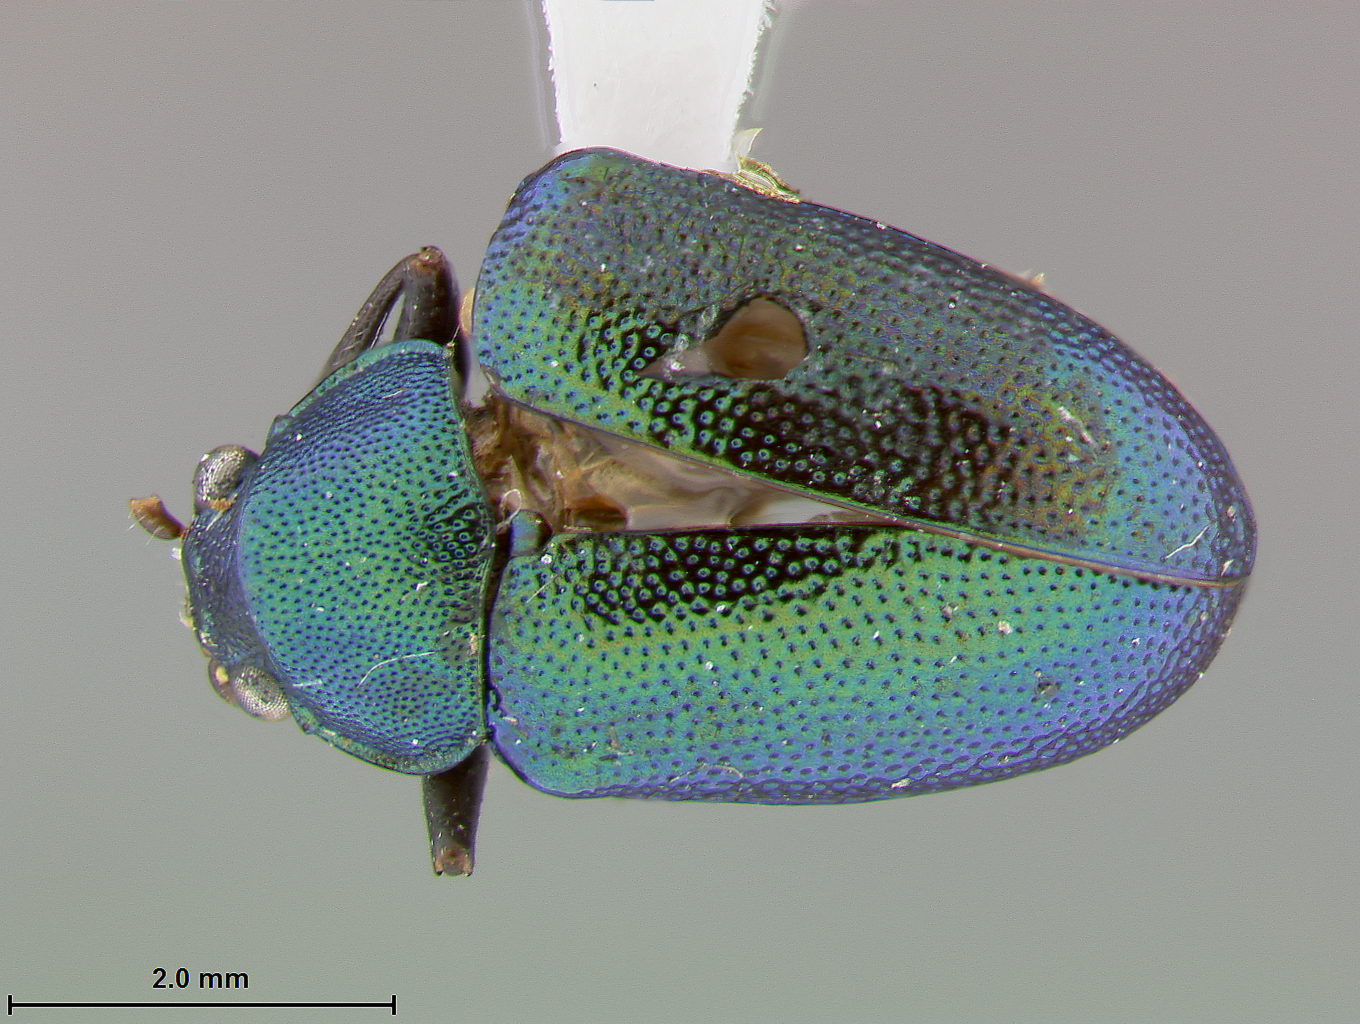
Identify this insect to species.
Colaspis sanguinea
